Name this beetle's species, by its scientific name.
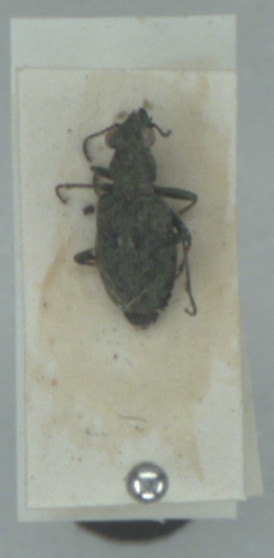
Elaphrus riparius
